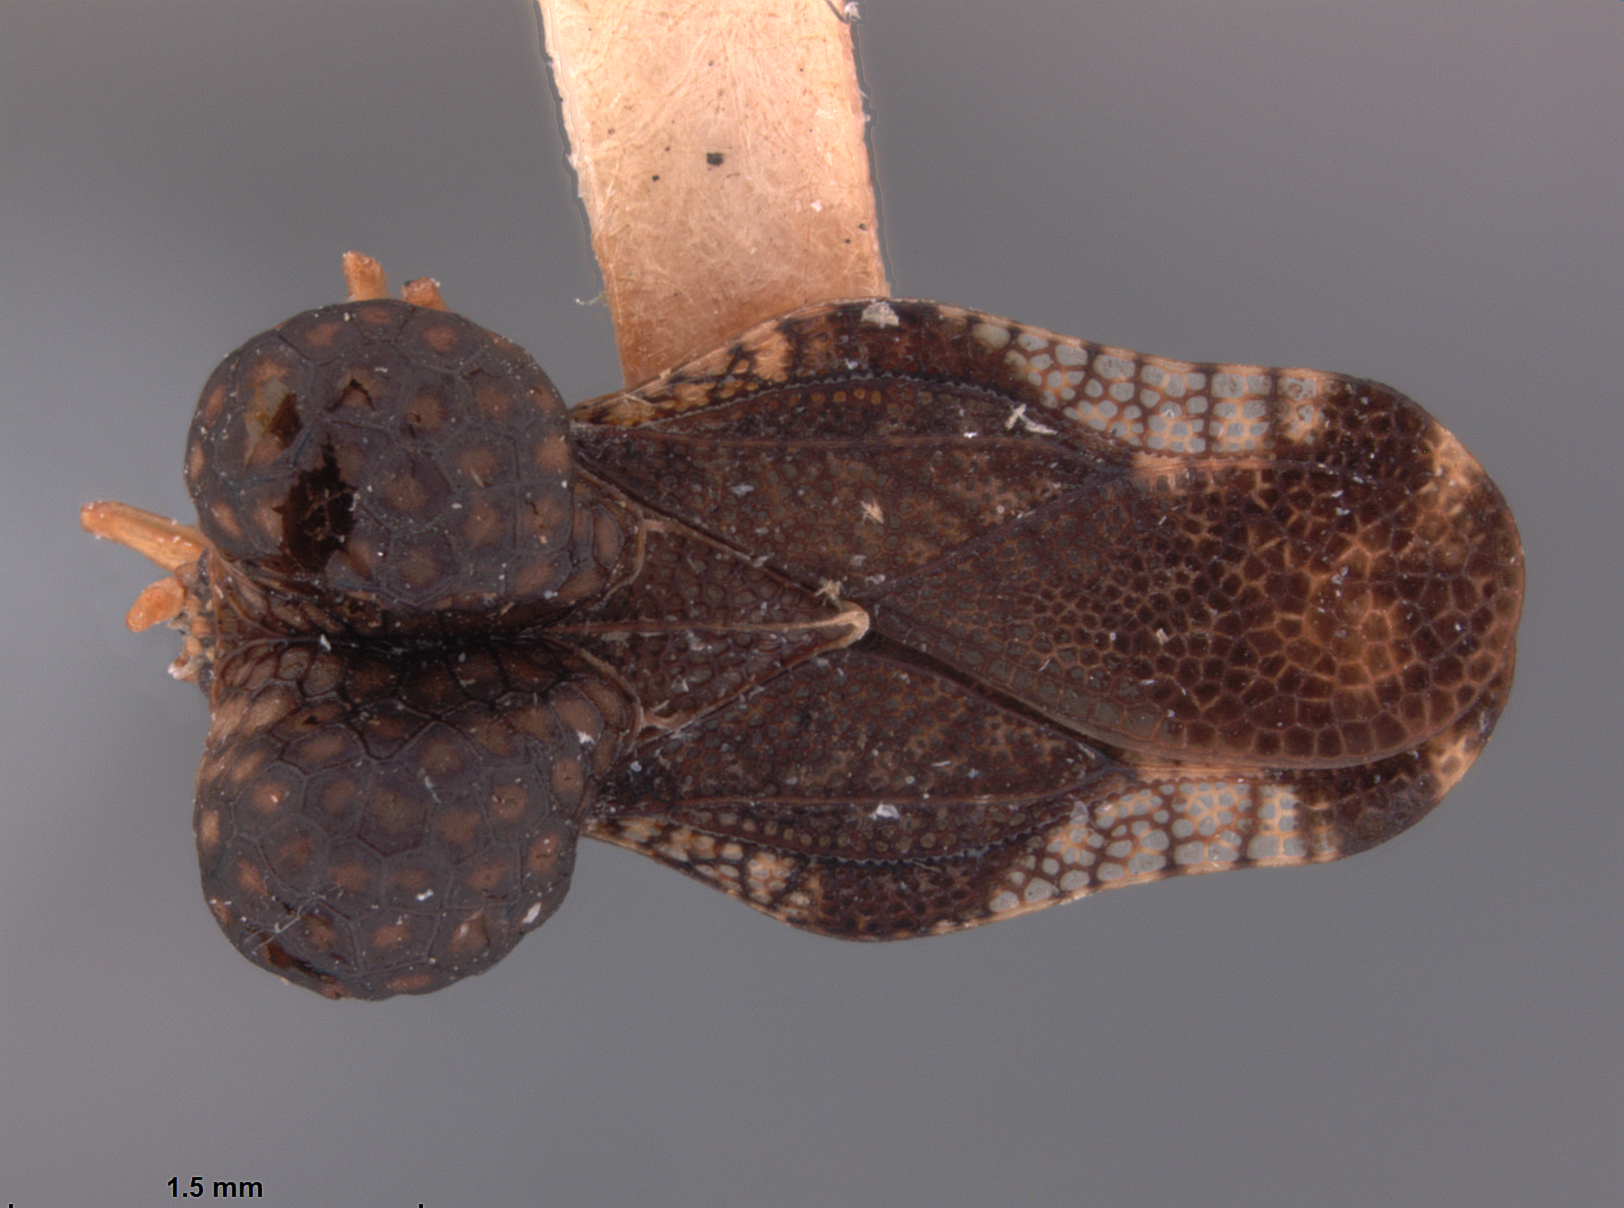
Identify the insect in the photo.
Diplocysta nimia
